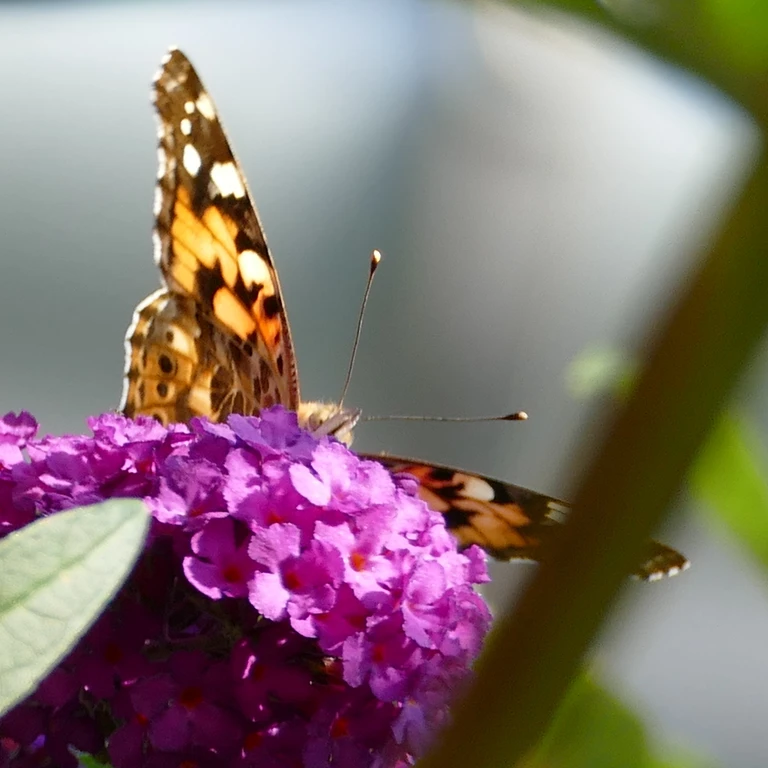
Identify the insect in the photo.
Vanessa cardui
